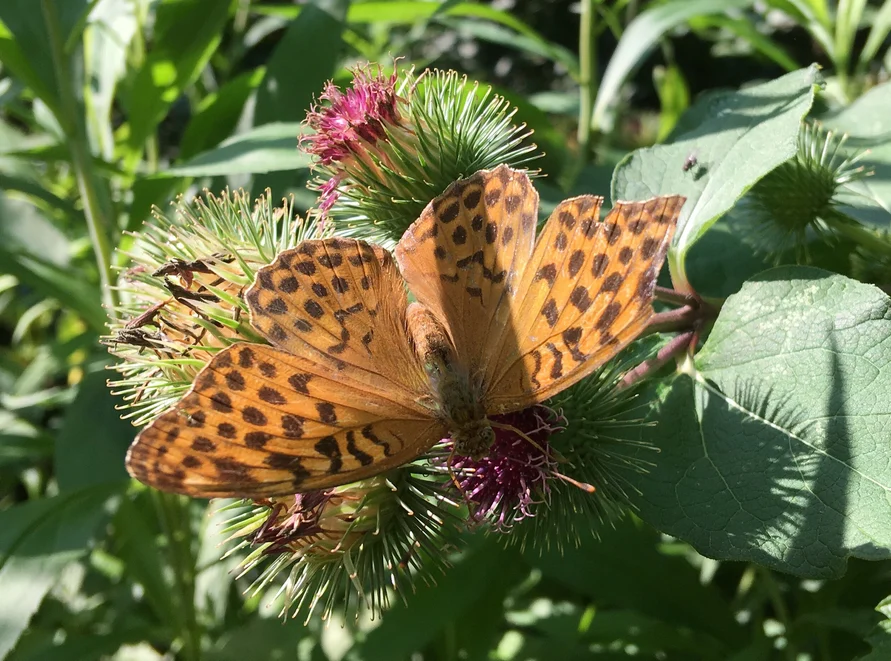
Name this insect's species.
Argynnis paphia
